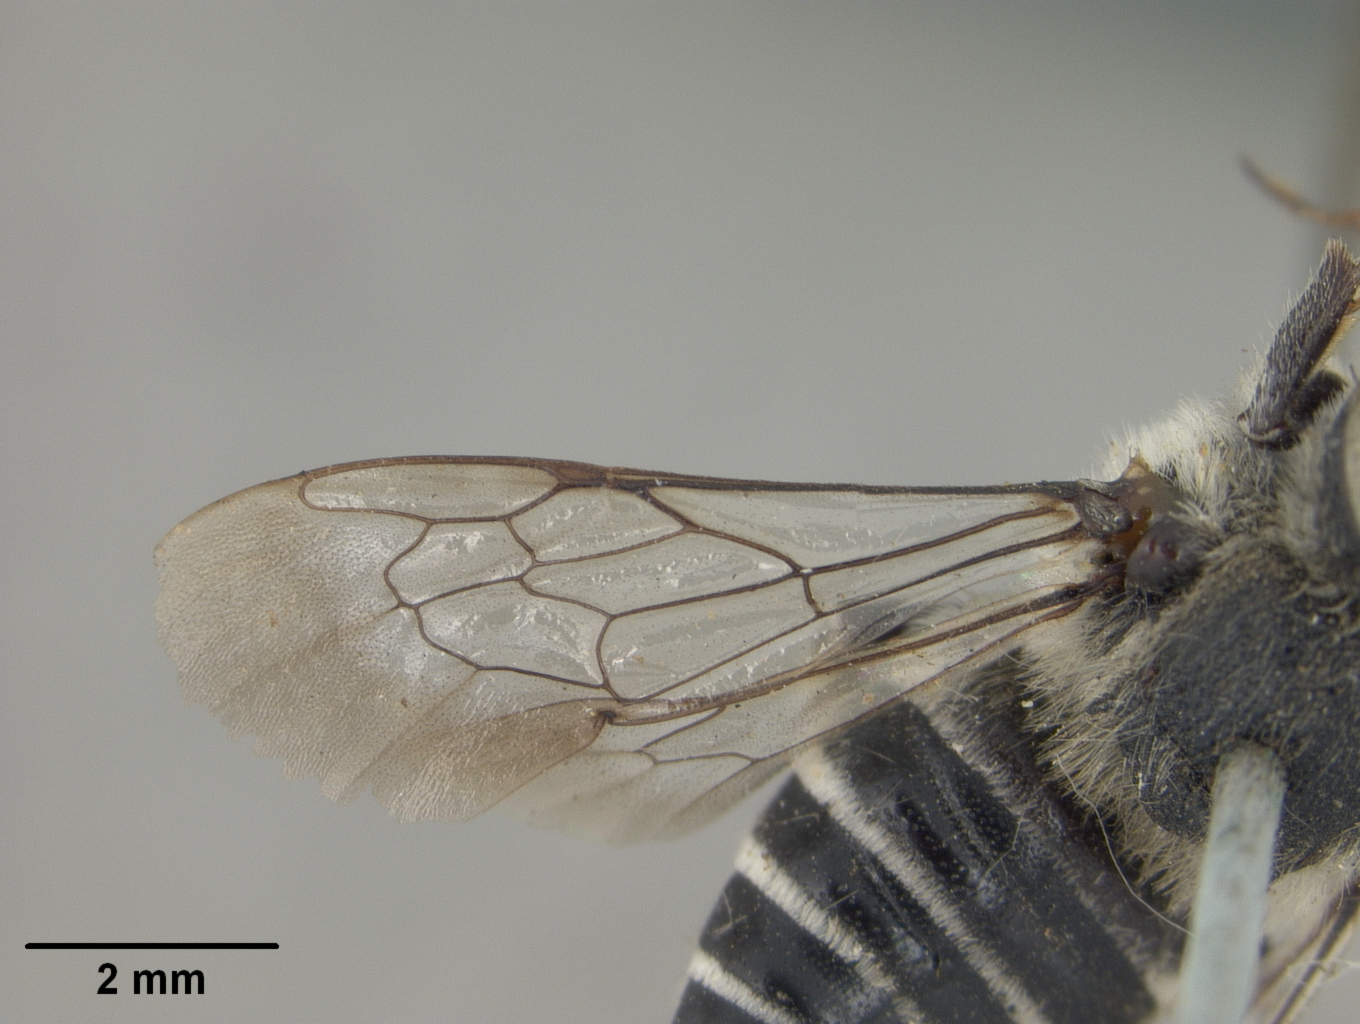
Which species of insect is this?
Coelioxys ribis
